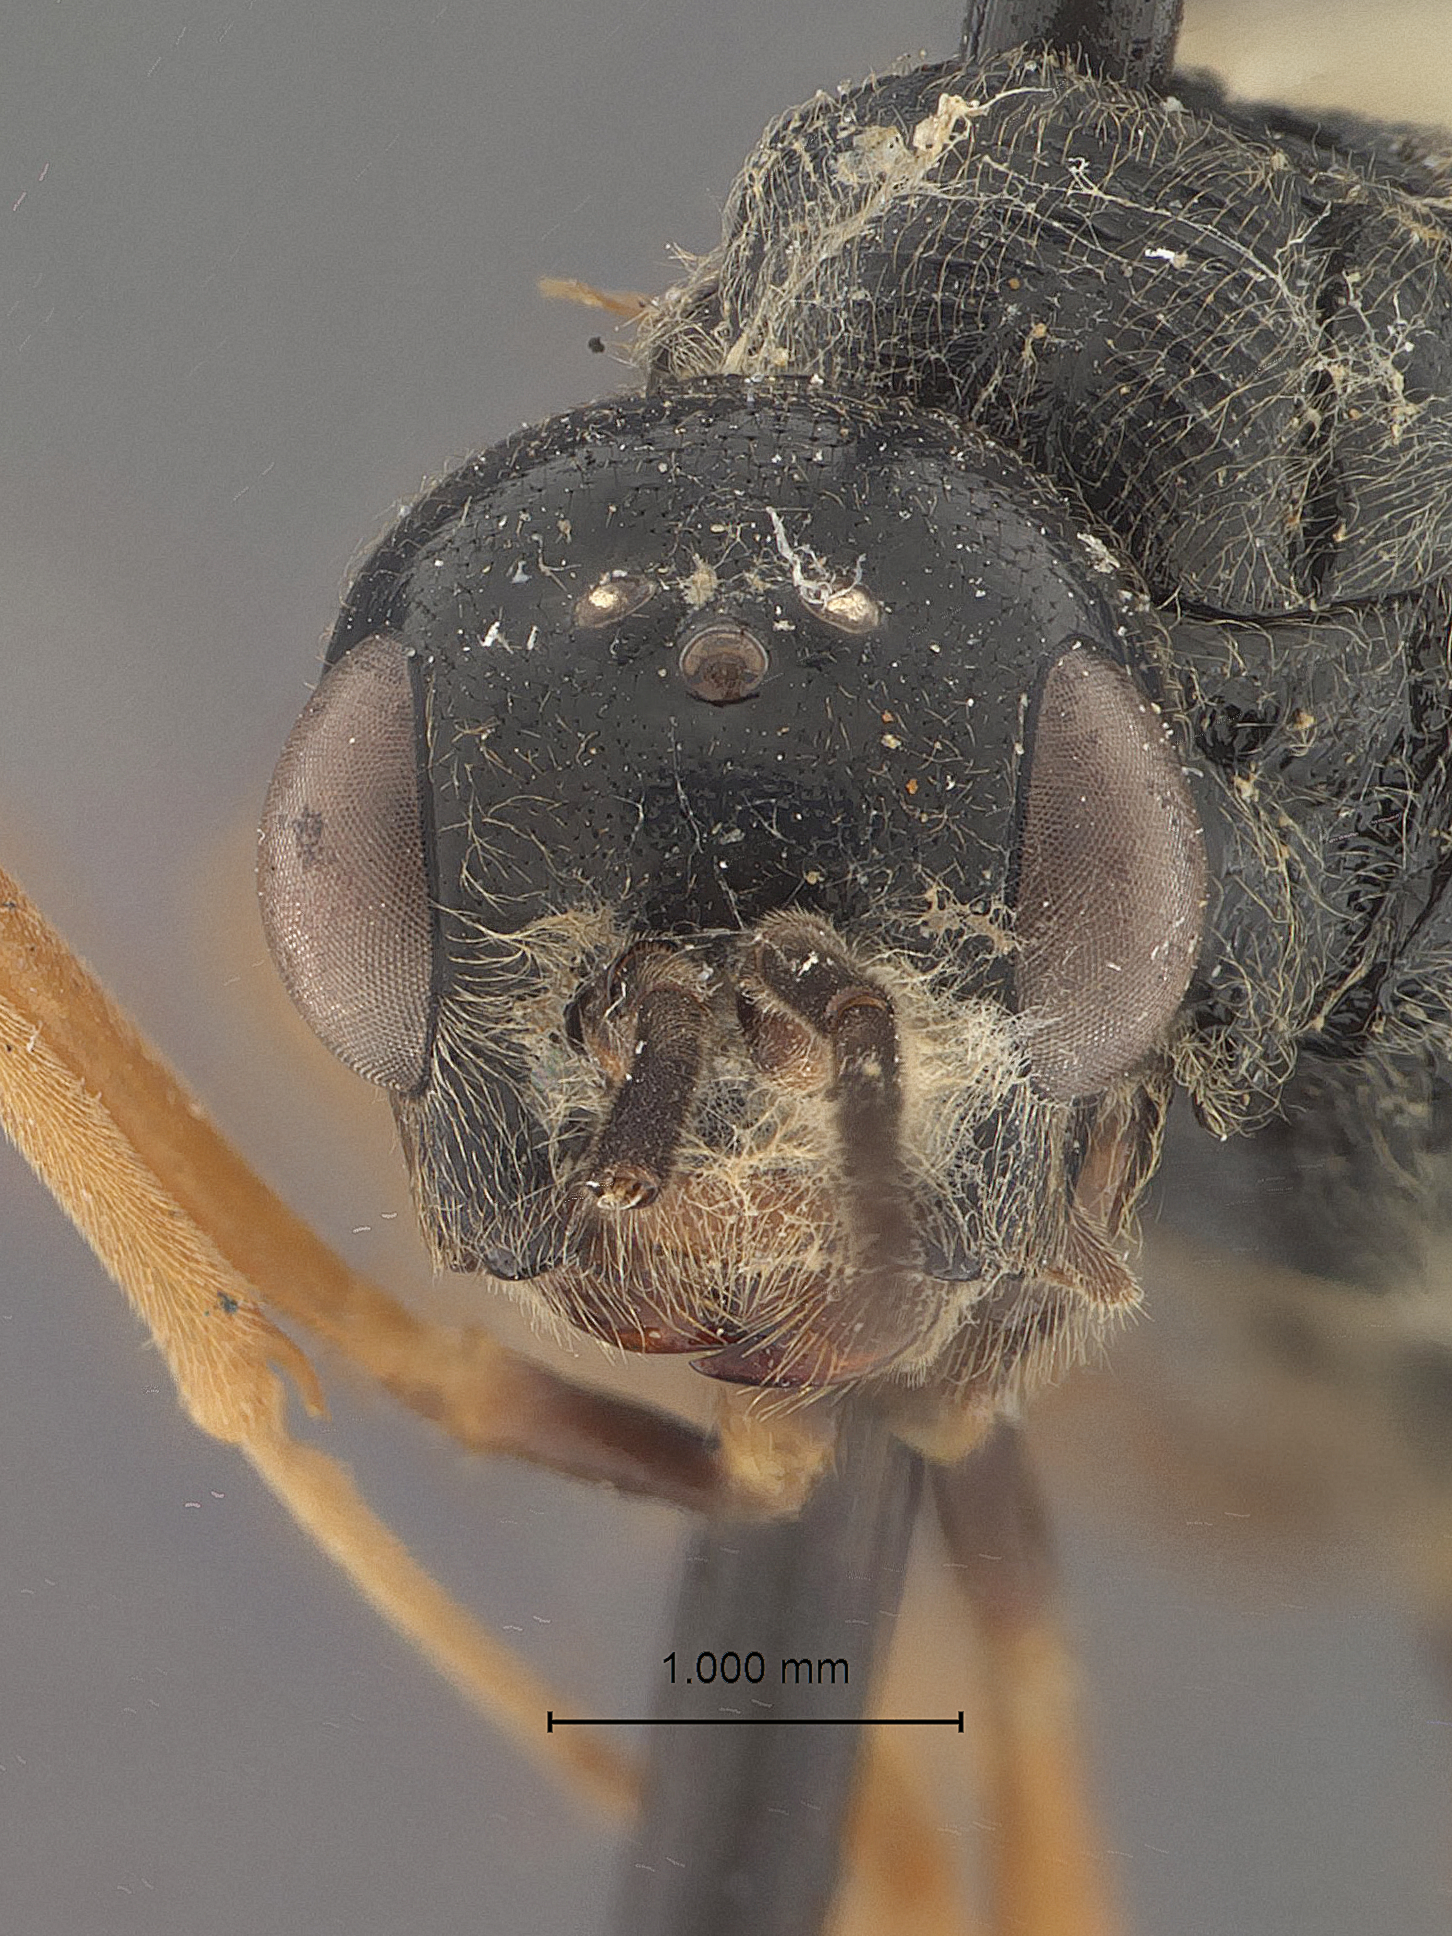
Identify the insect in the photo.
Pristaulacus strangaliae
